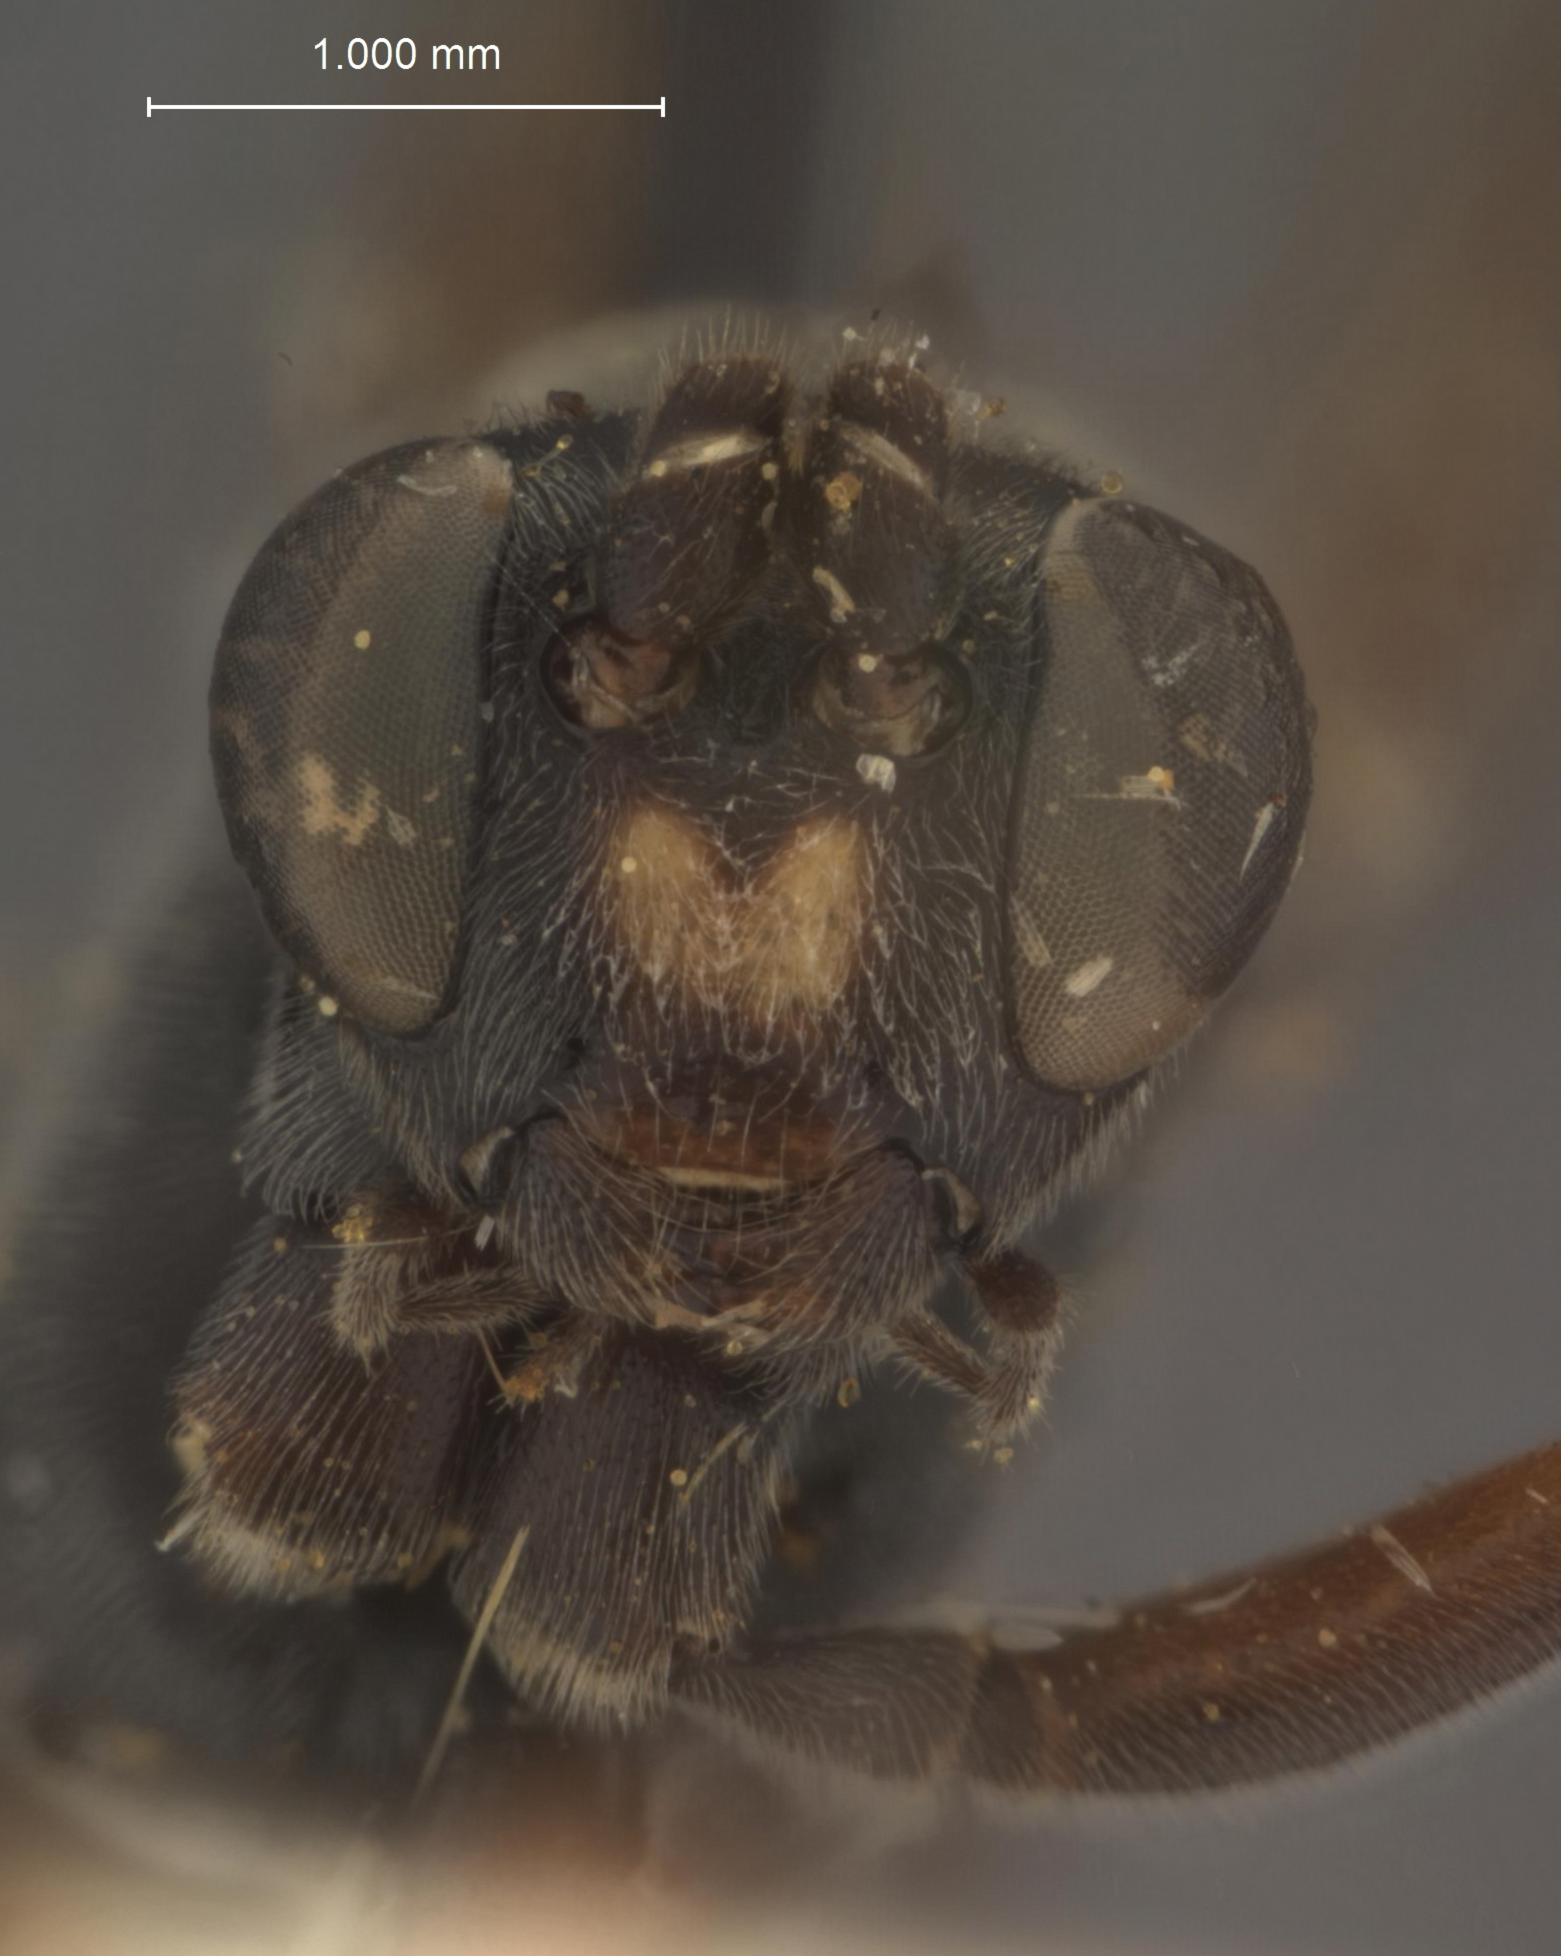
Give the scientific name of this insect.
Neoprotarchus ater
